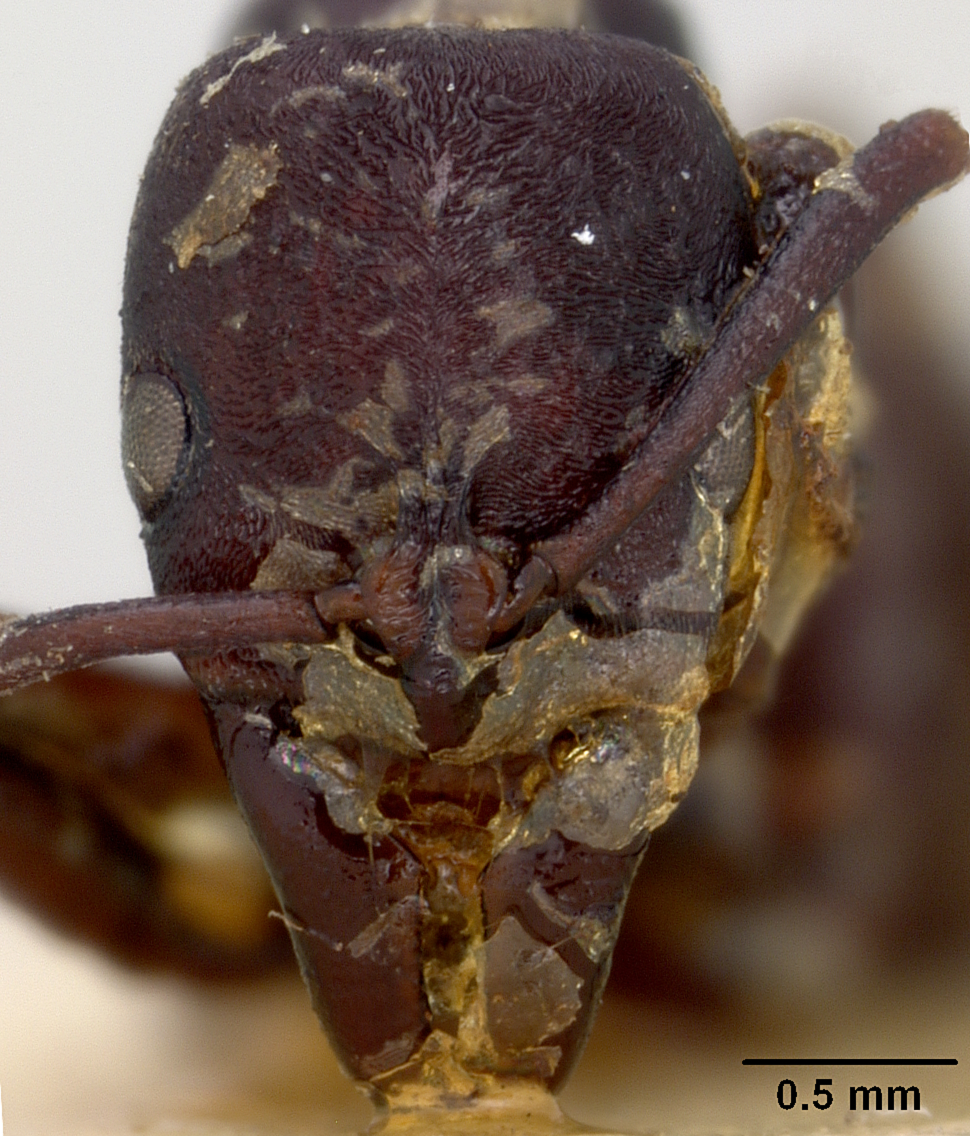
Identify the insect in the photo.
Euponera subiridescens
